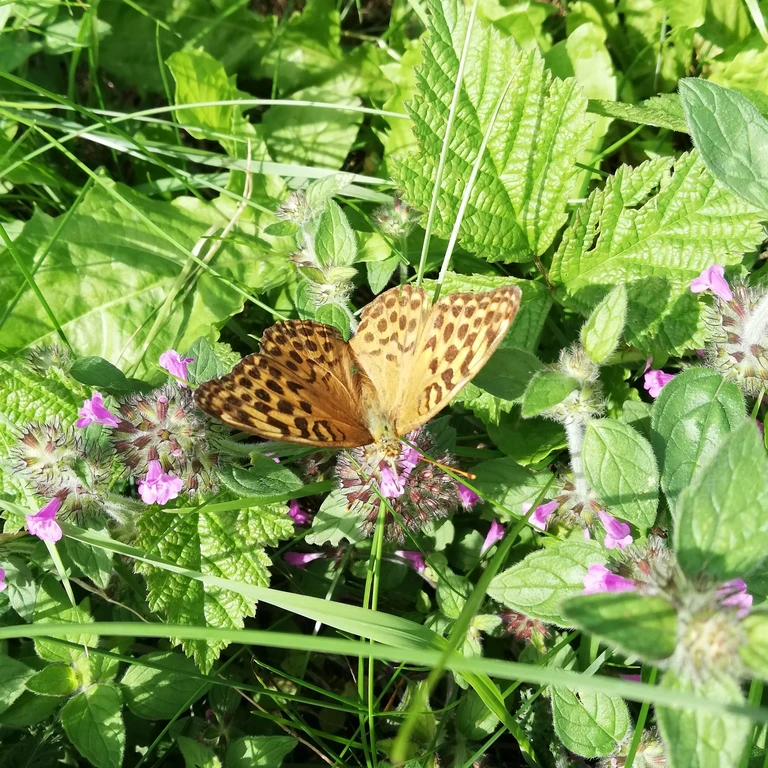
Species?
Argynnis paphia
